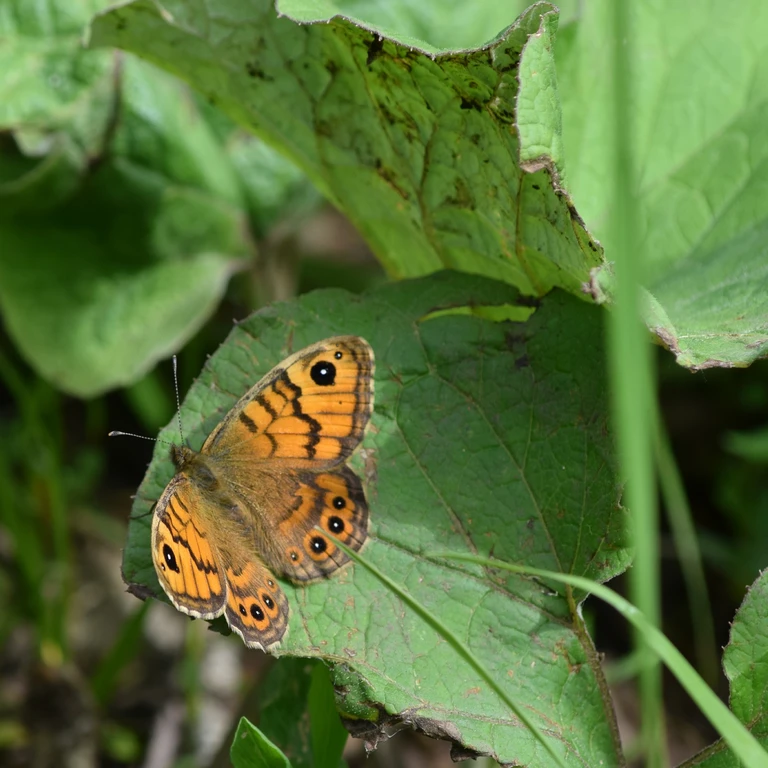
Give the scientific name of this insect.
Lasiommata megera (also Pararge megera)
